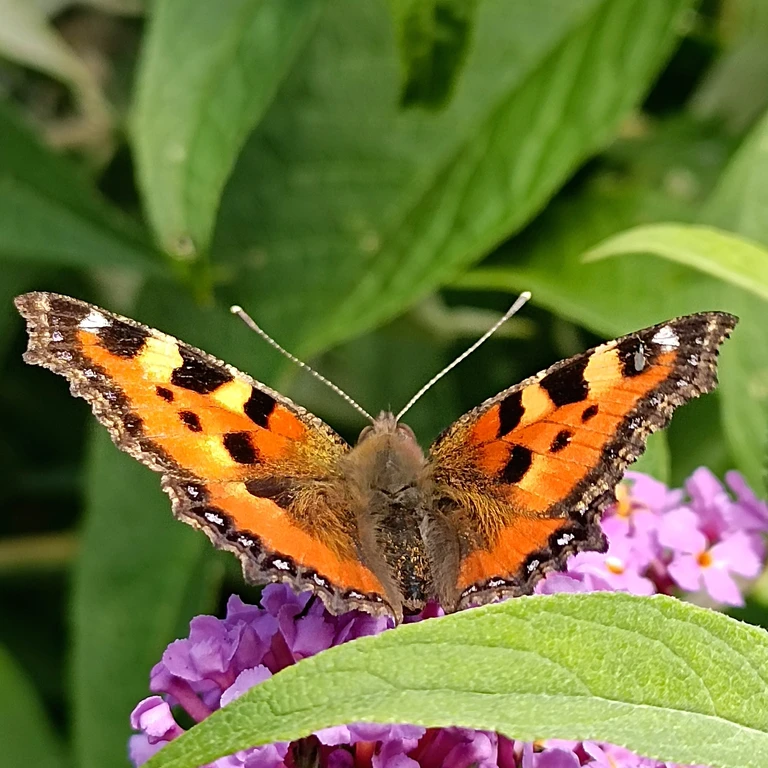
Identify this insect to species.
Aglais urticae
